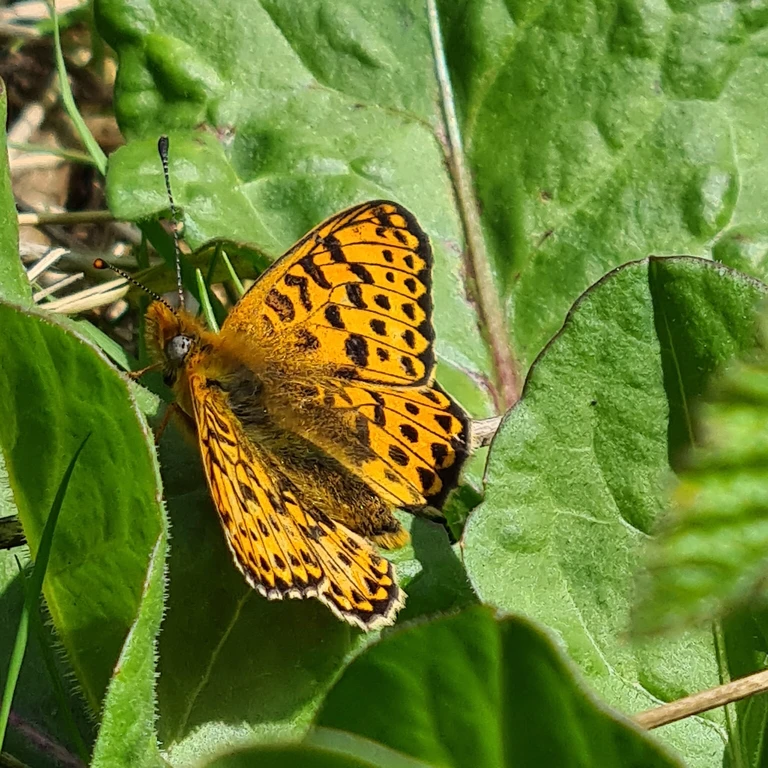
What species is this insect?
Boloria euphrosyne (also Clossiana euphrosyne)
